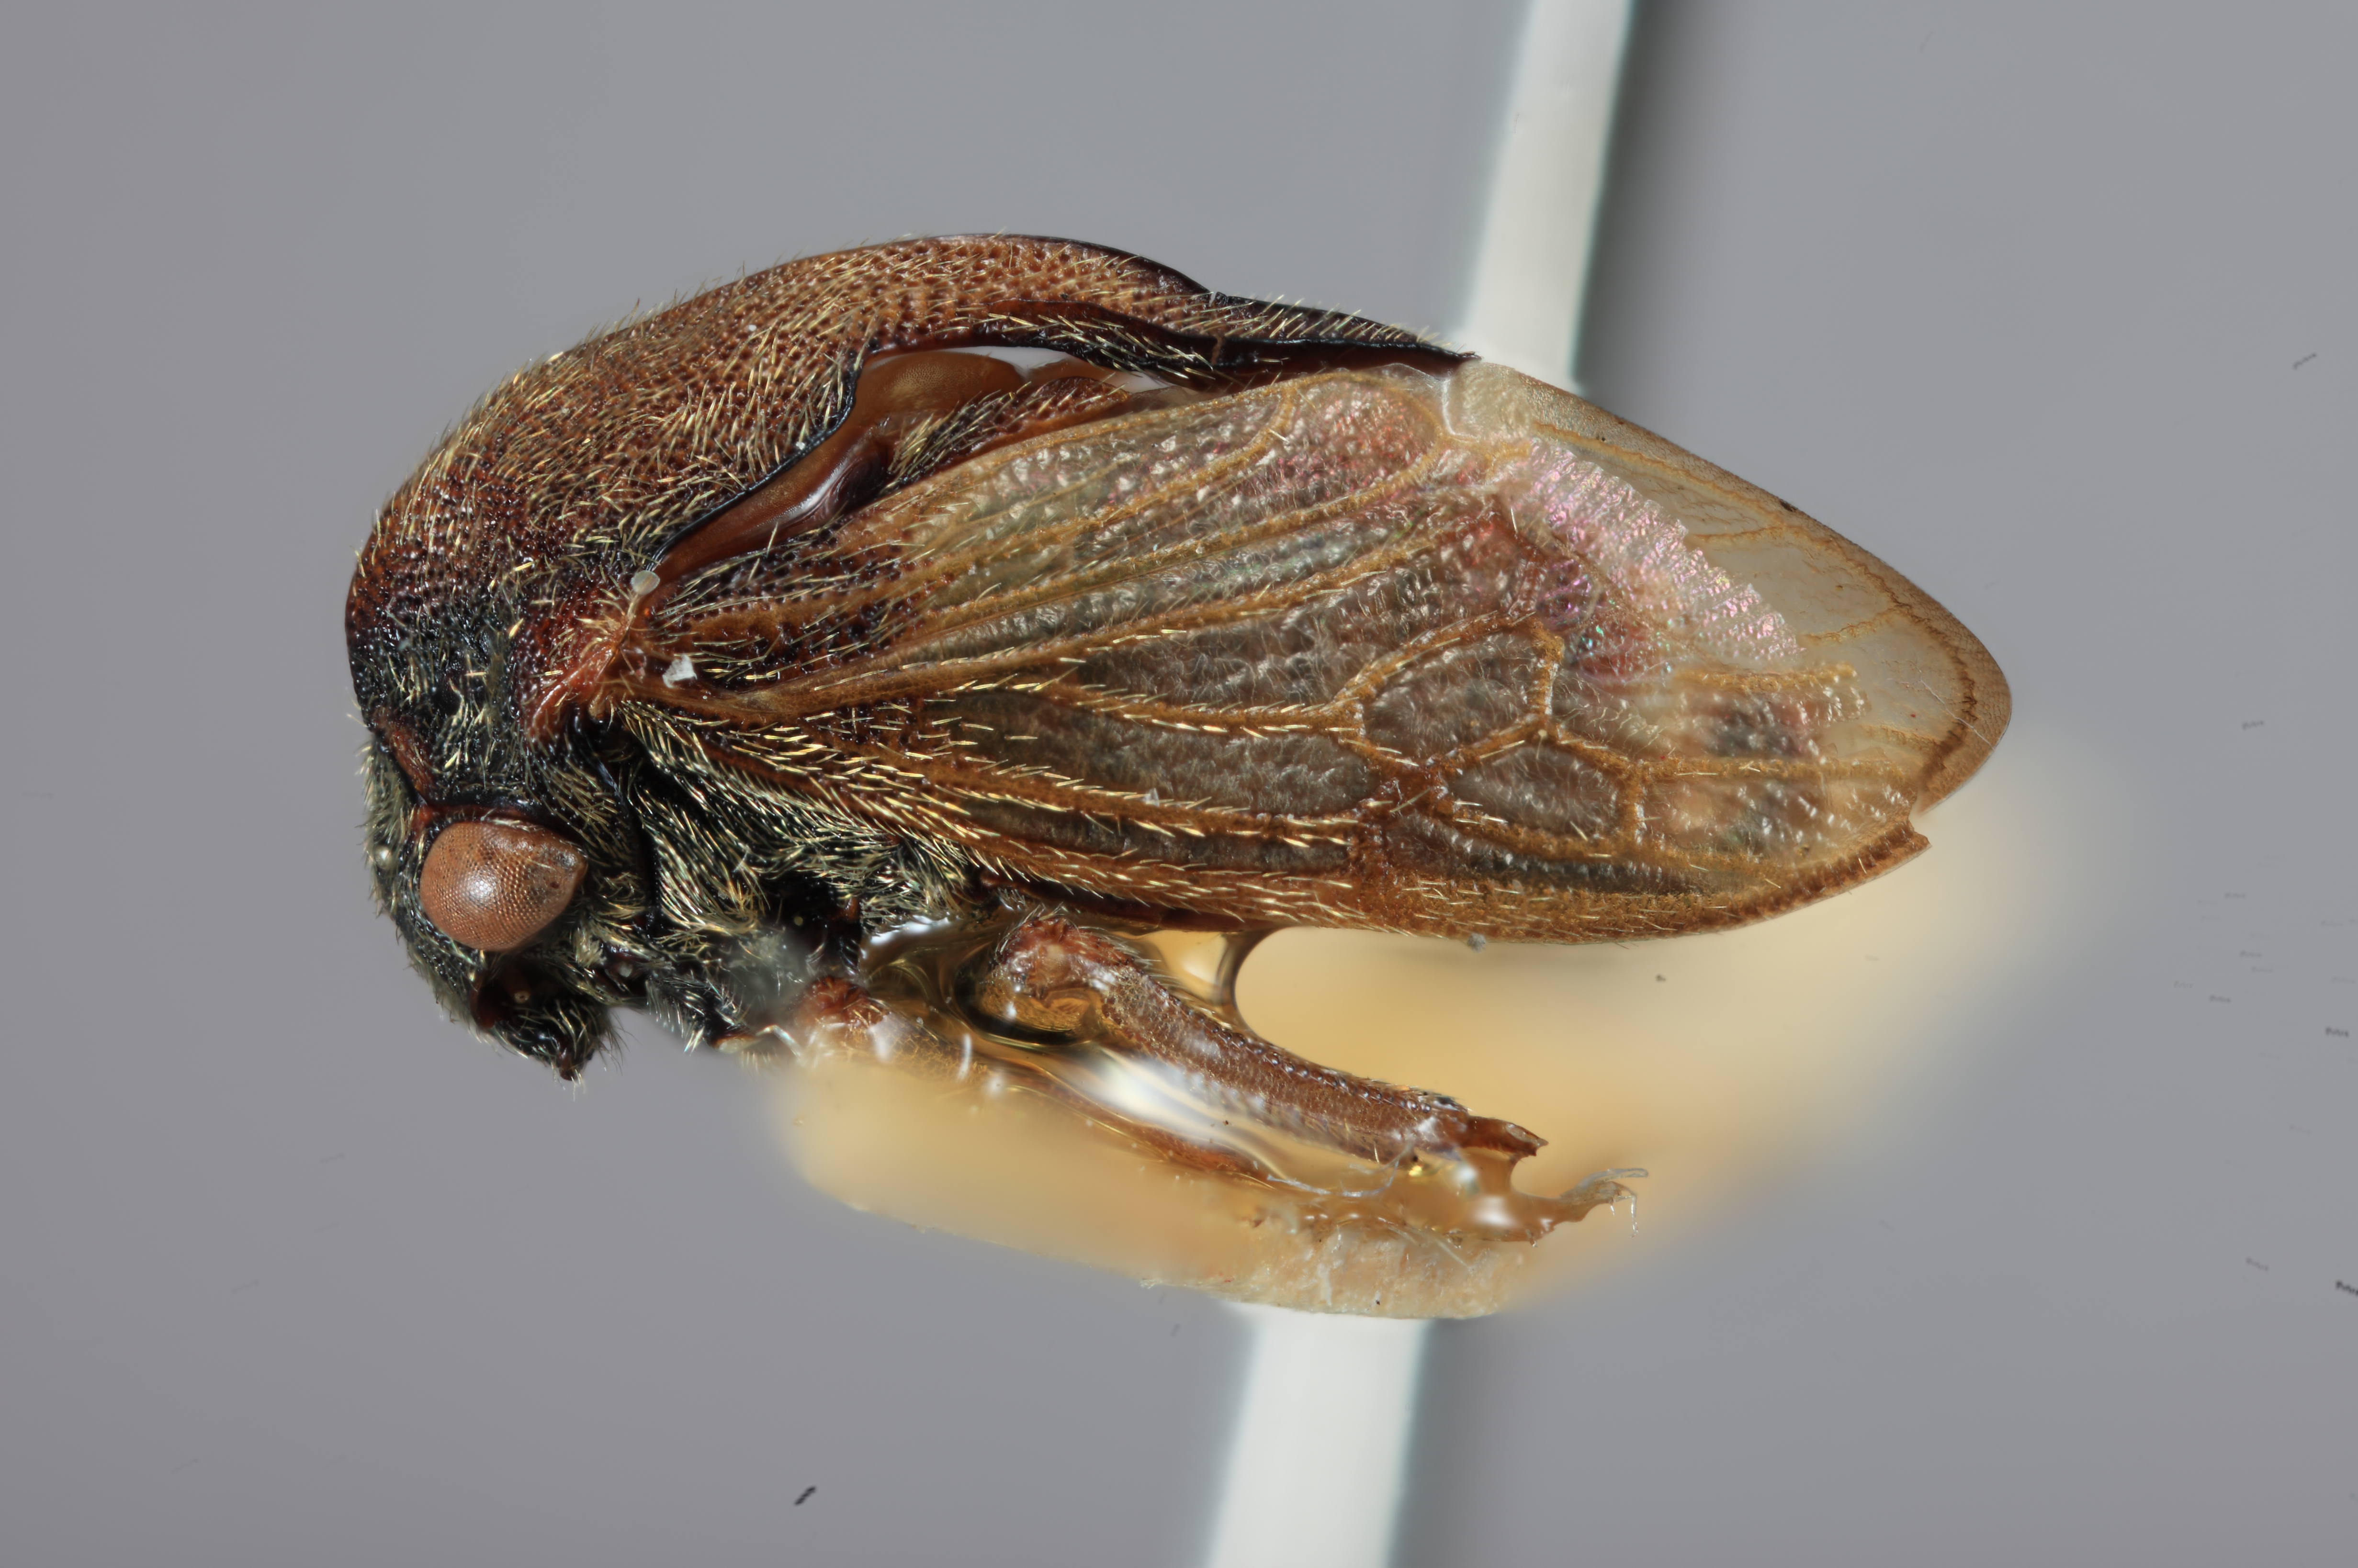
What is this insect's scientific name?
Gargara gressitti
